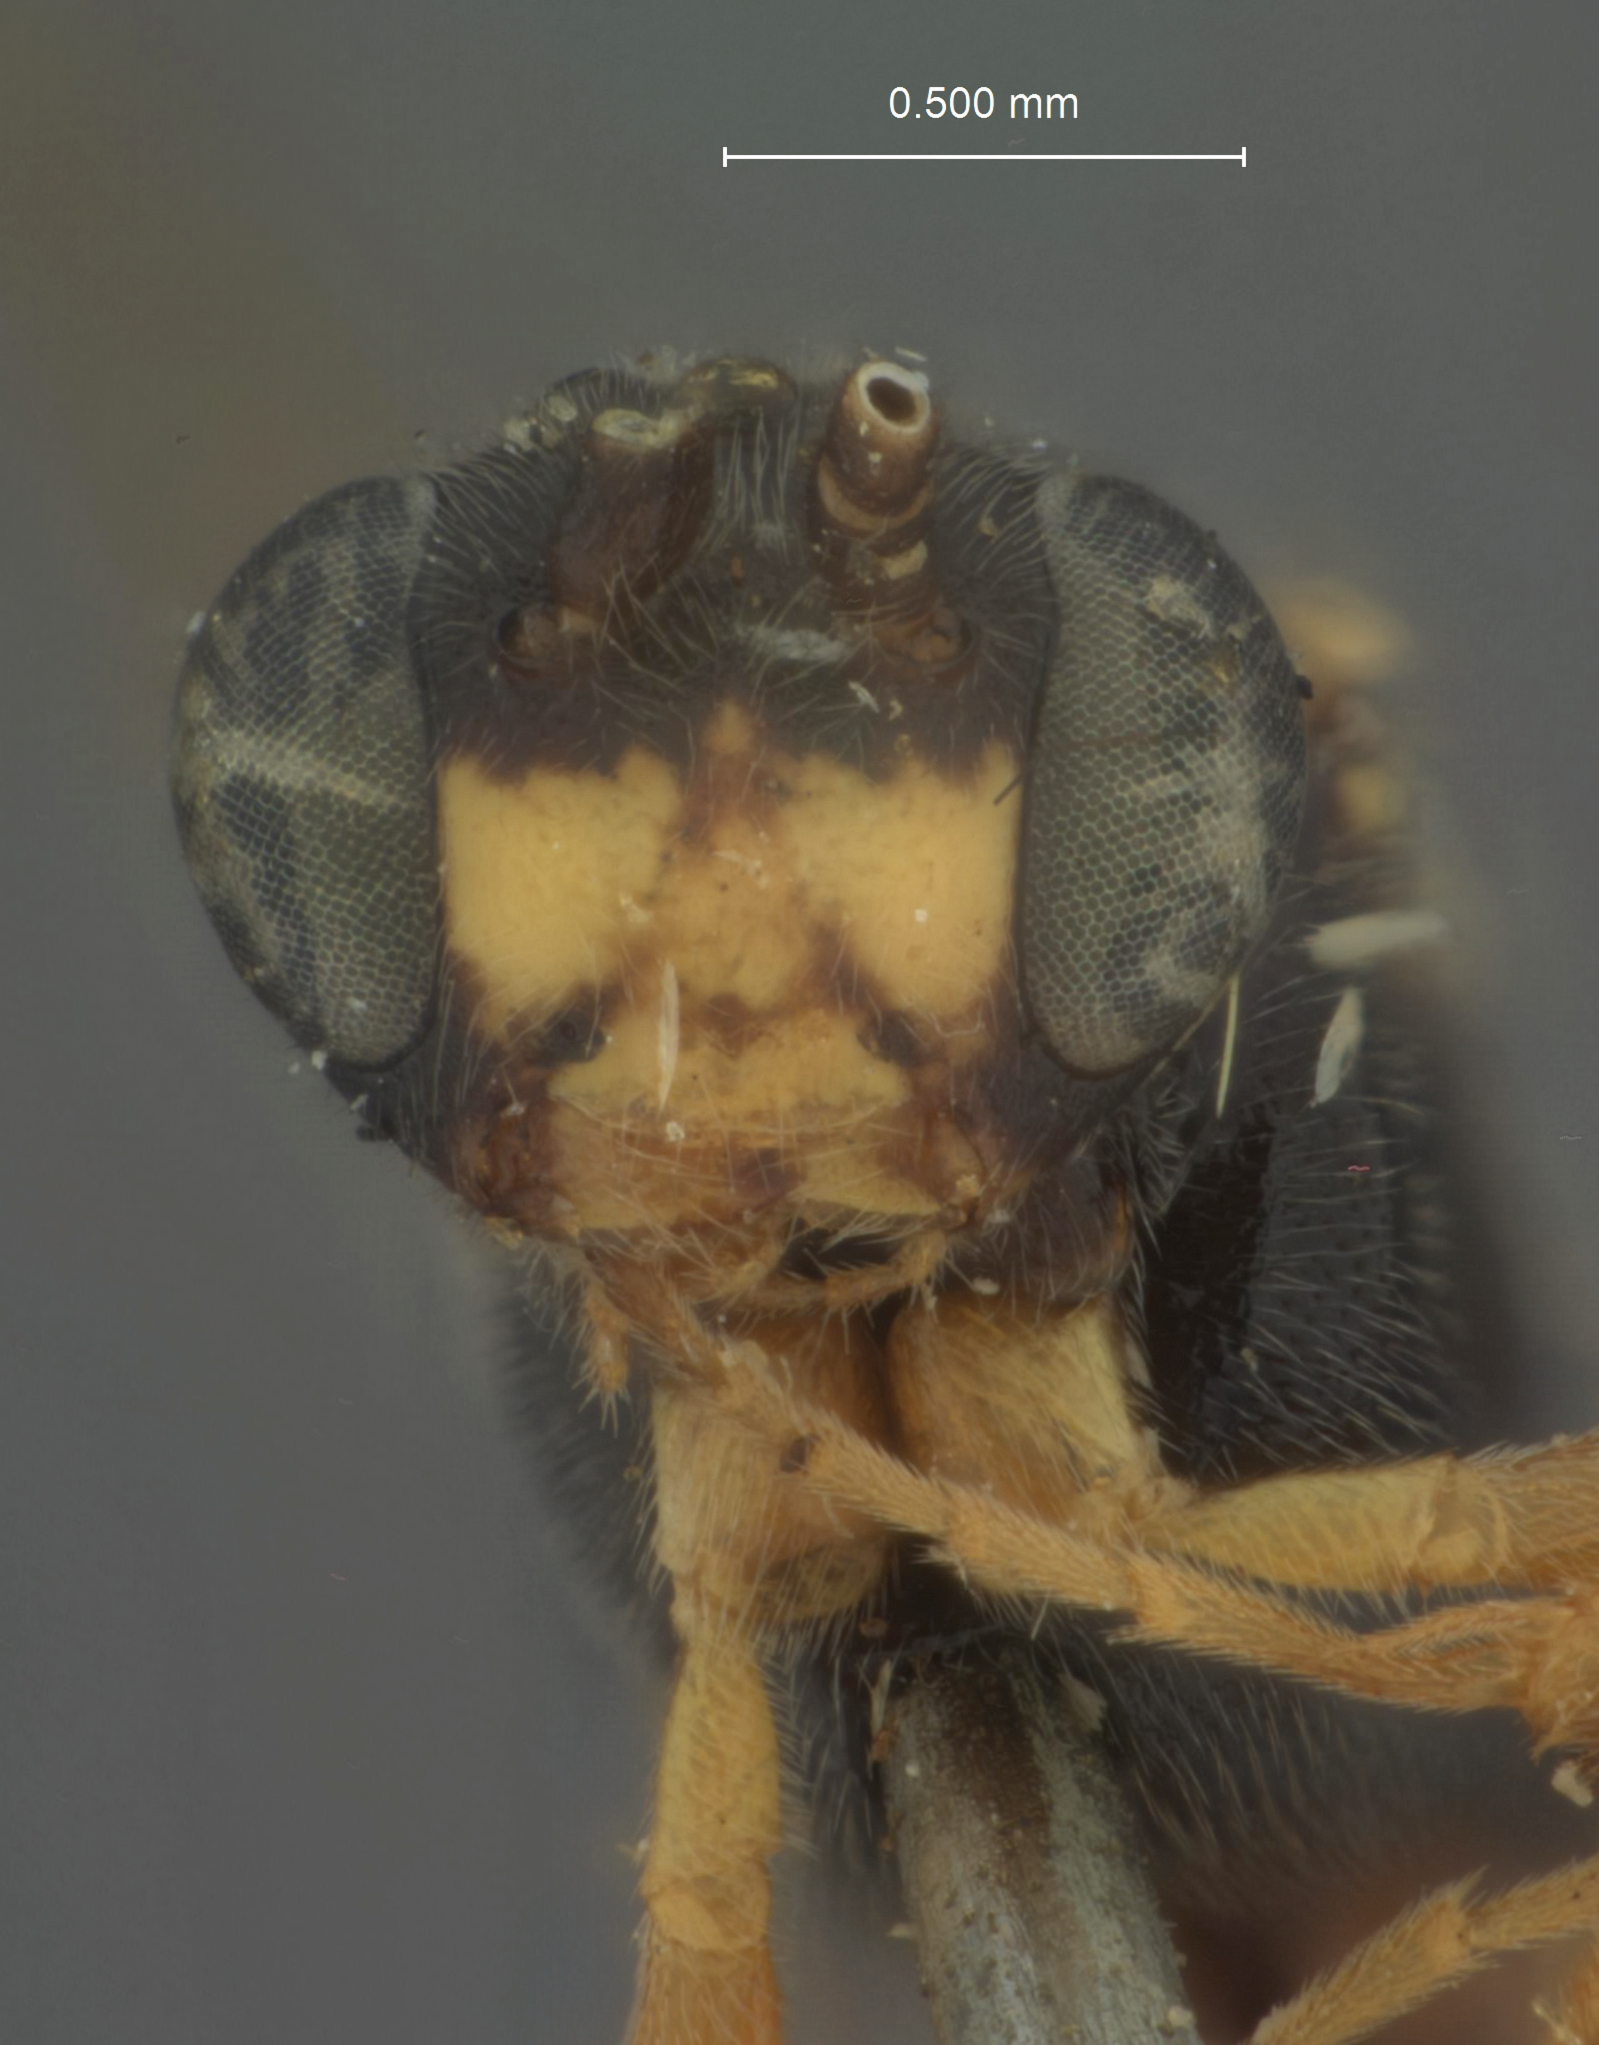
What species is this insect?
Sychnoportus longitarsis
